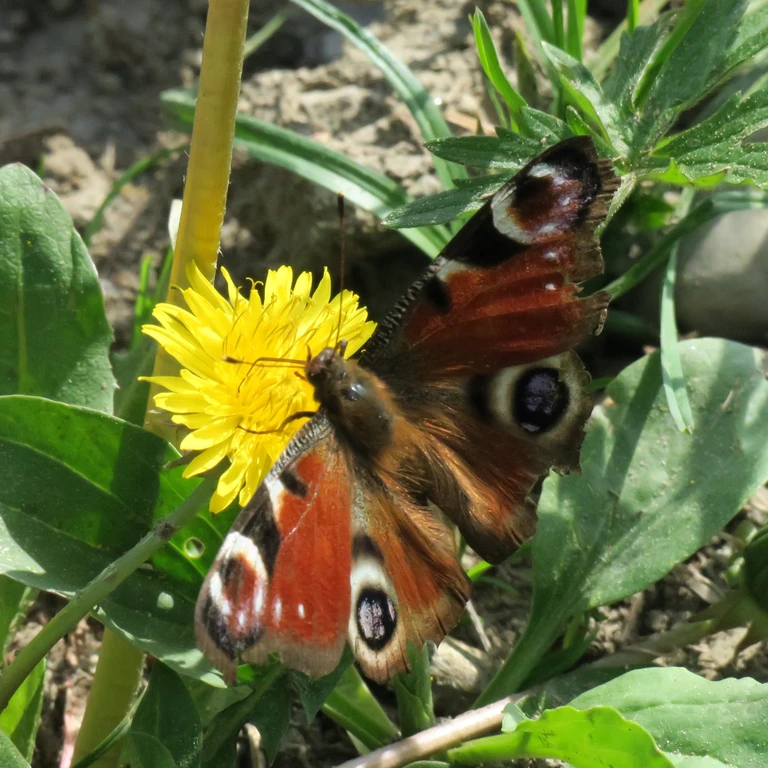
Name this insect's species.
Aglais io
